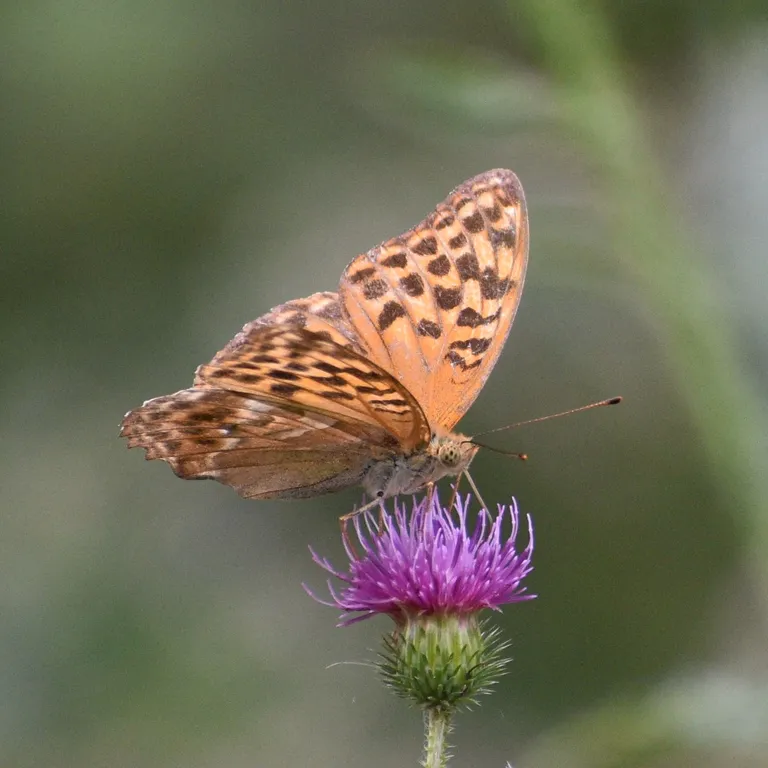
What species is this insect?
Argynnis paphia
